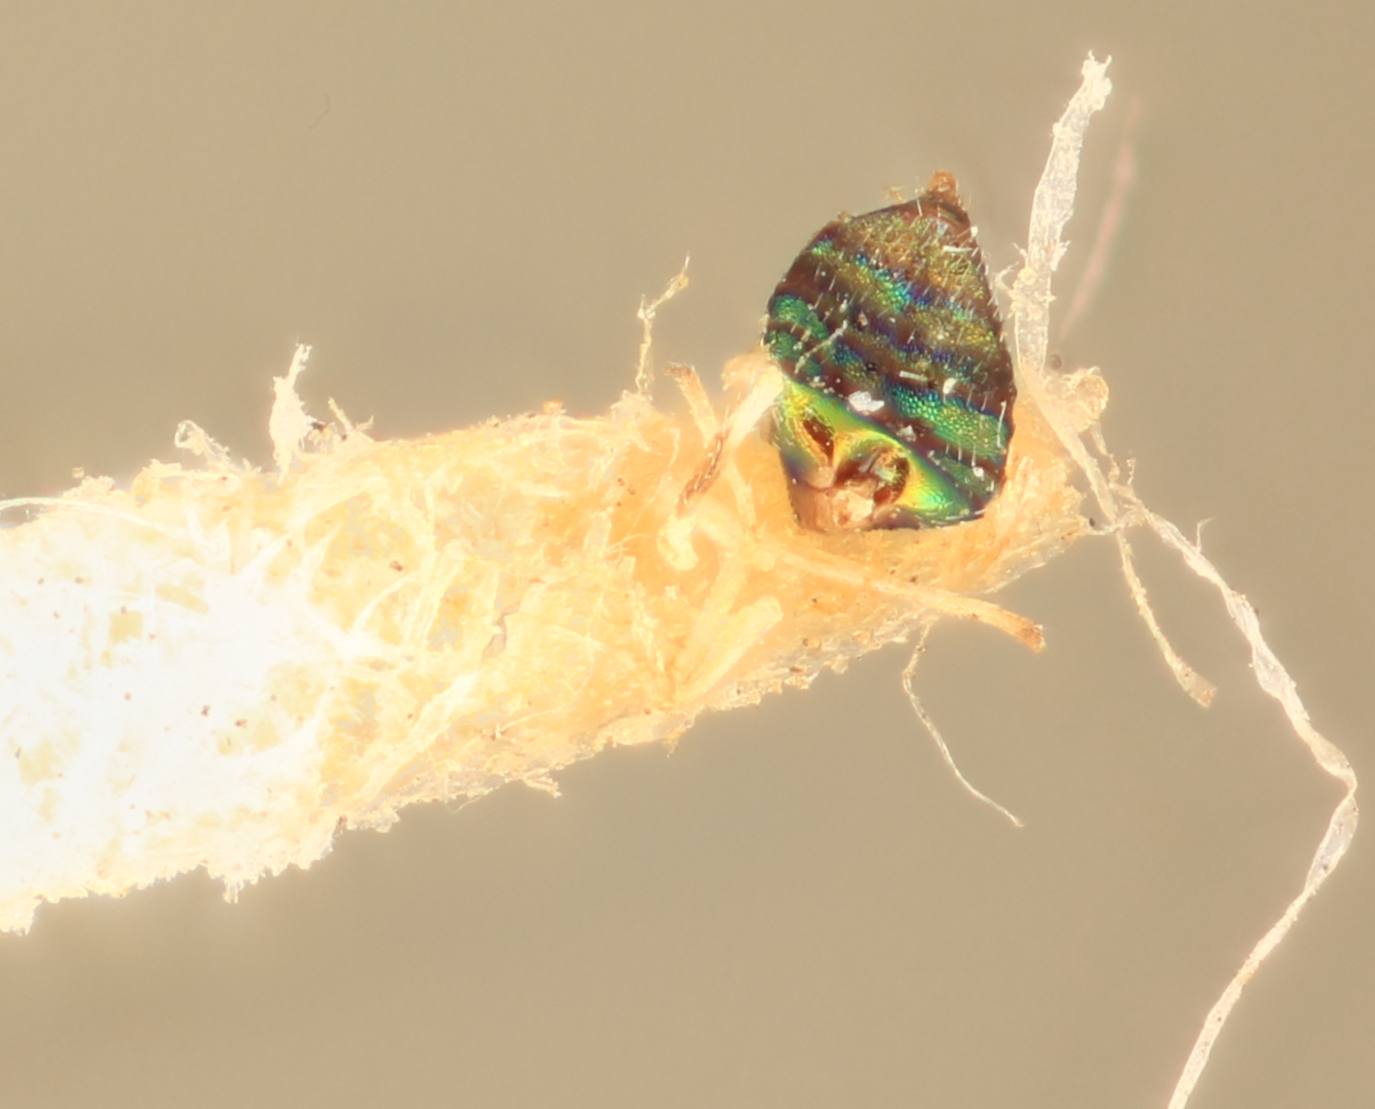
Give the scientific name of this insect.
Achrysocharis camilli
